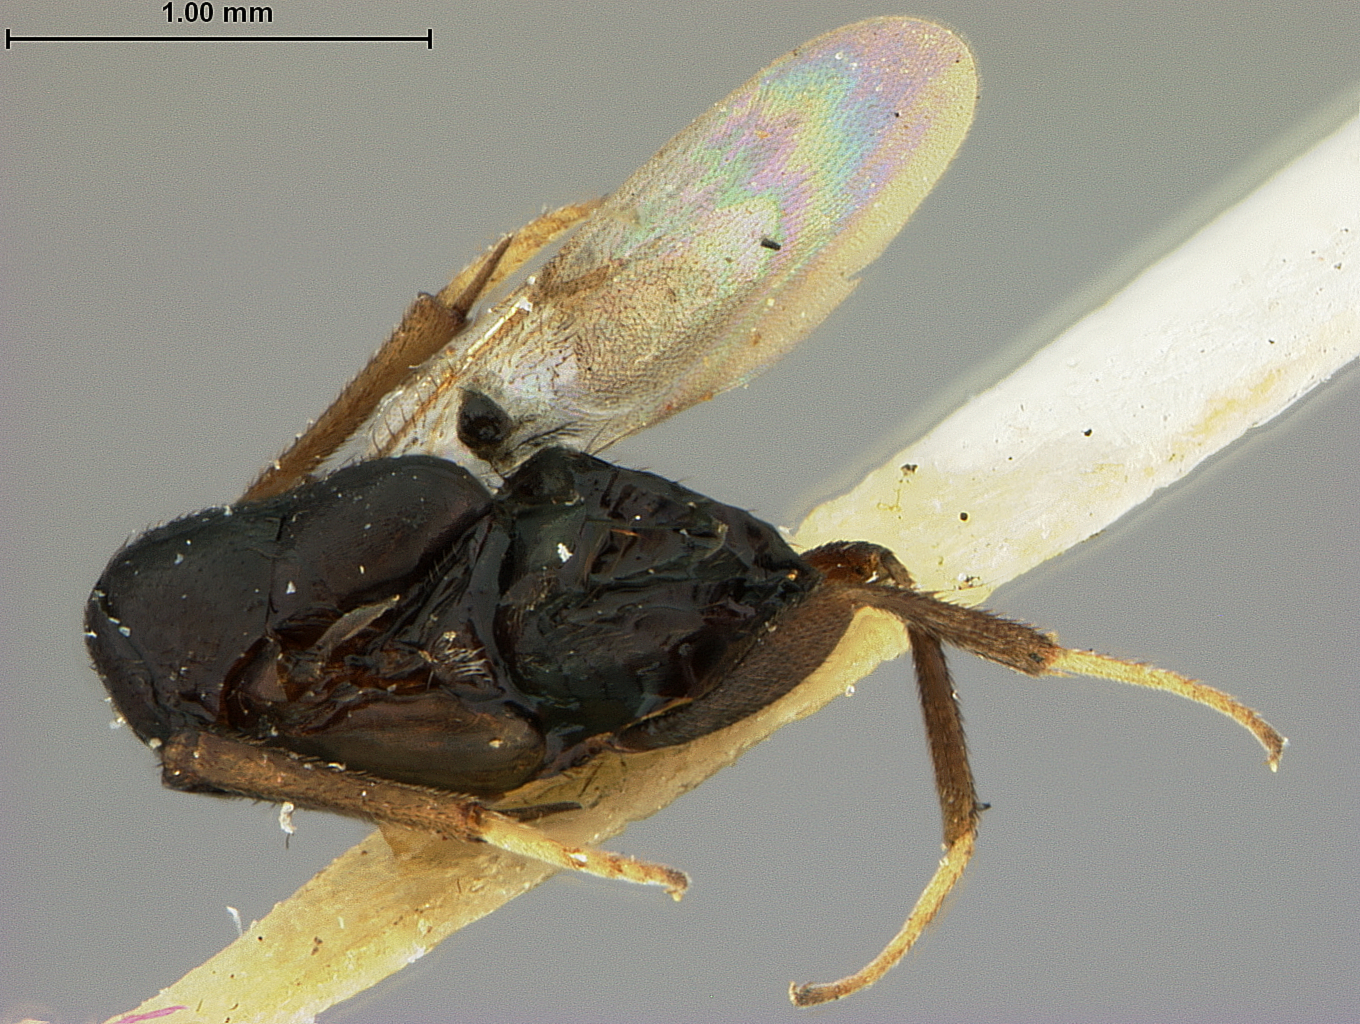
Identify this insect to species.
Howardiella tarsata
